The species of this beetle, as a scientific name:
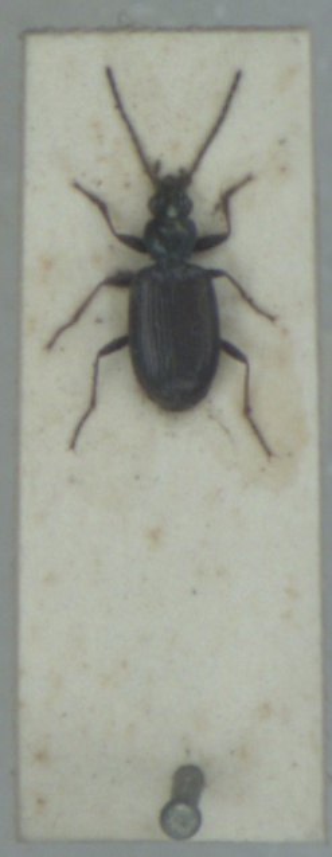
Bembidion atrocaeruleum
